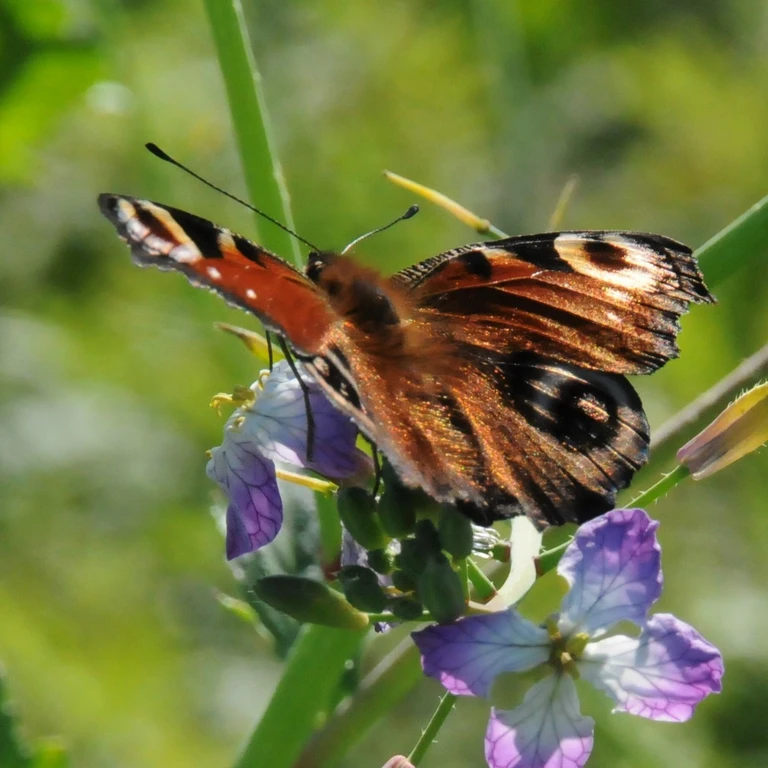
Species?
Aglais io
